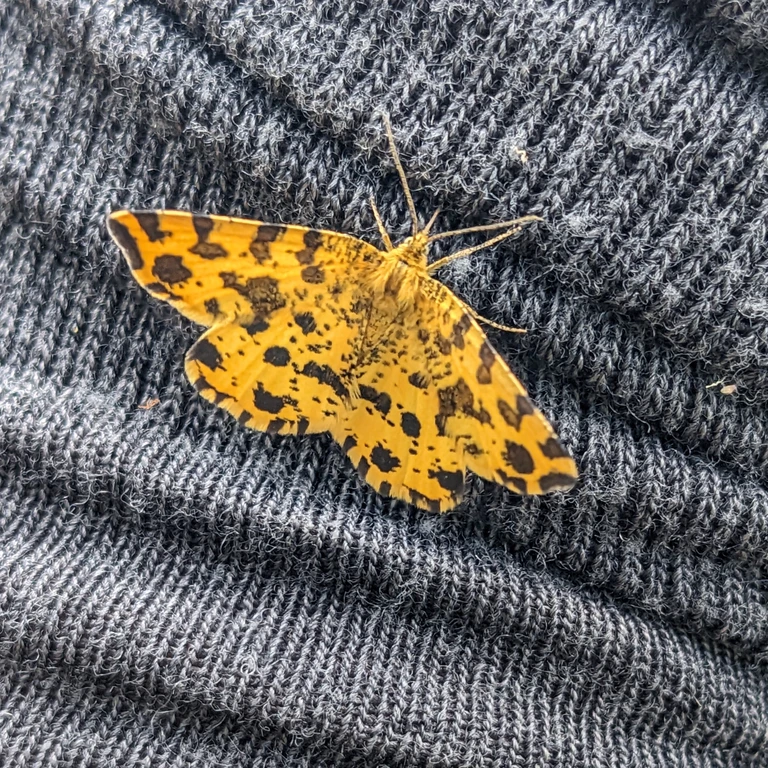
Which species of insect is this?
Pseudopanthera macularia
